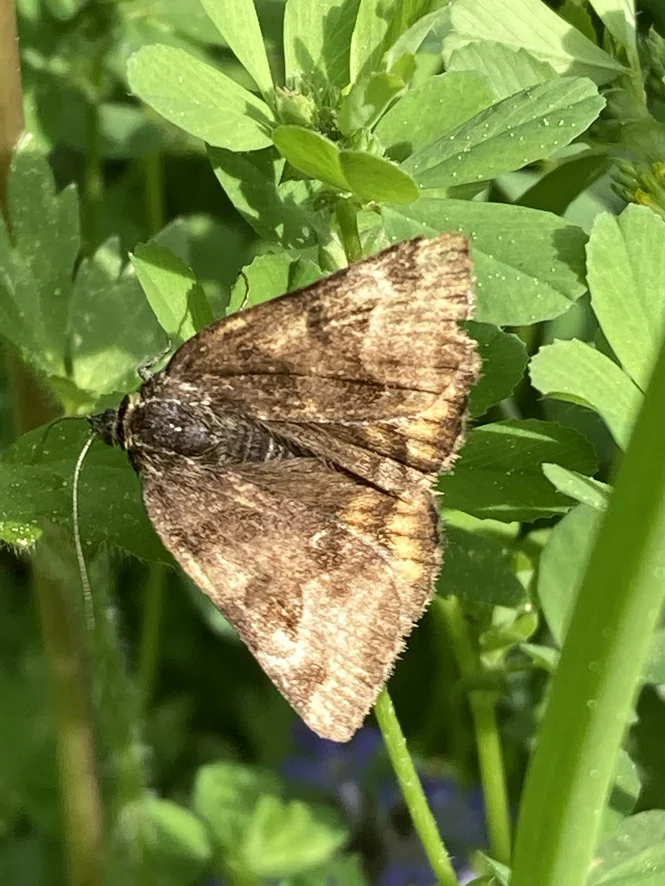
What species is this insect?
Euclidia glyphica
